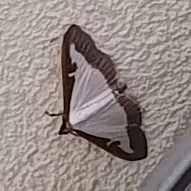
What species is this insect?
Cydalima perspectalis
